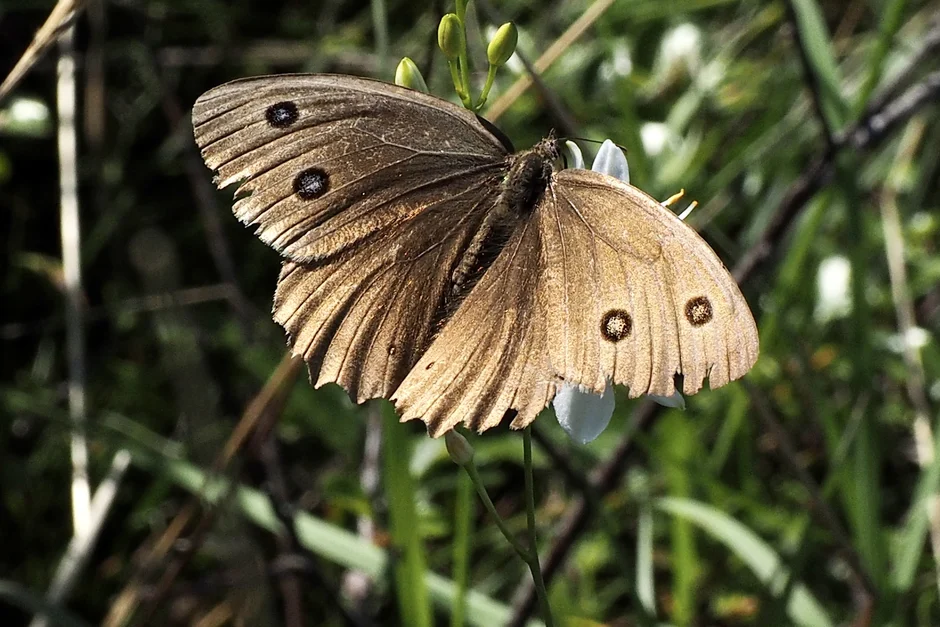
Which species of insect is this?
Minois dryas
